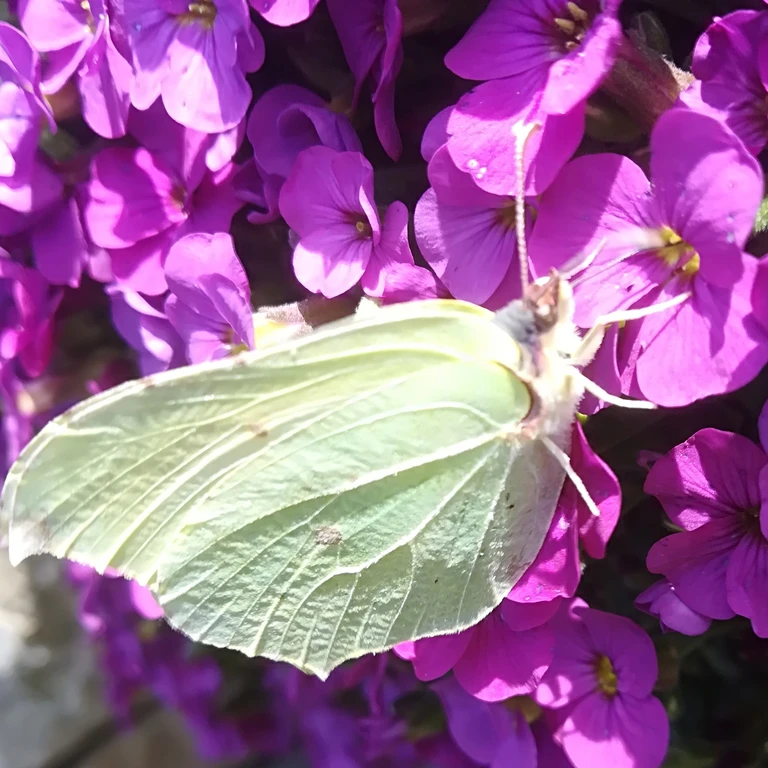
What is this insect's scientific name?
Gonepteryx rhamni
